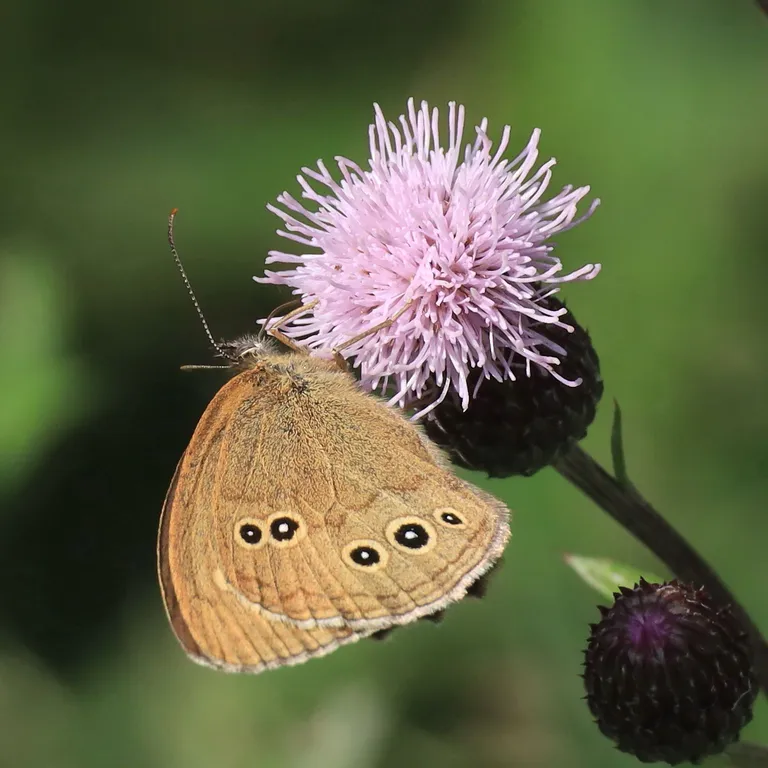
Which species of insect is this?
Aphantopus hyperantus
